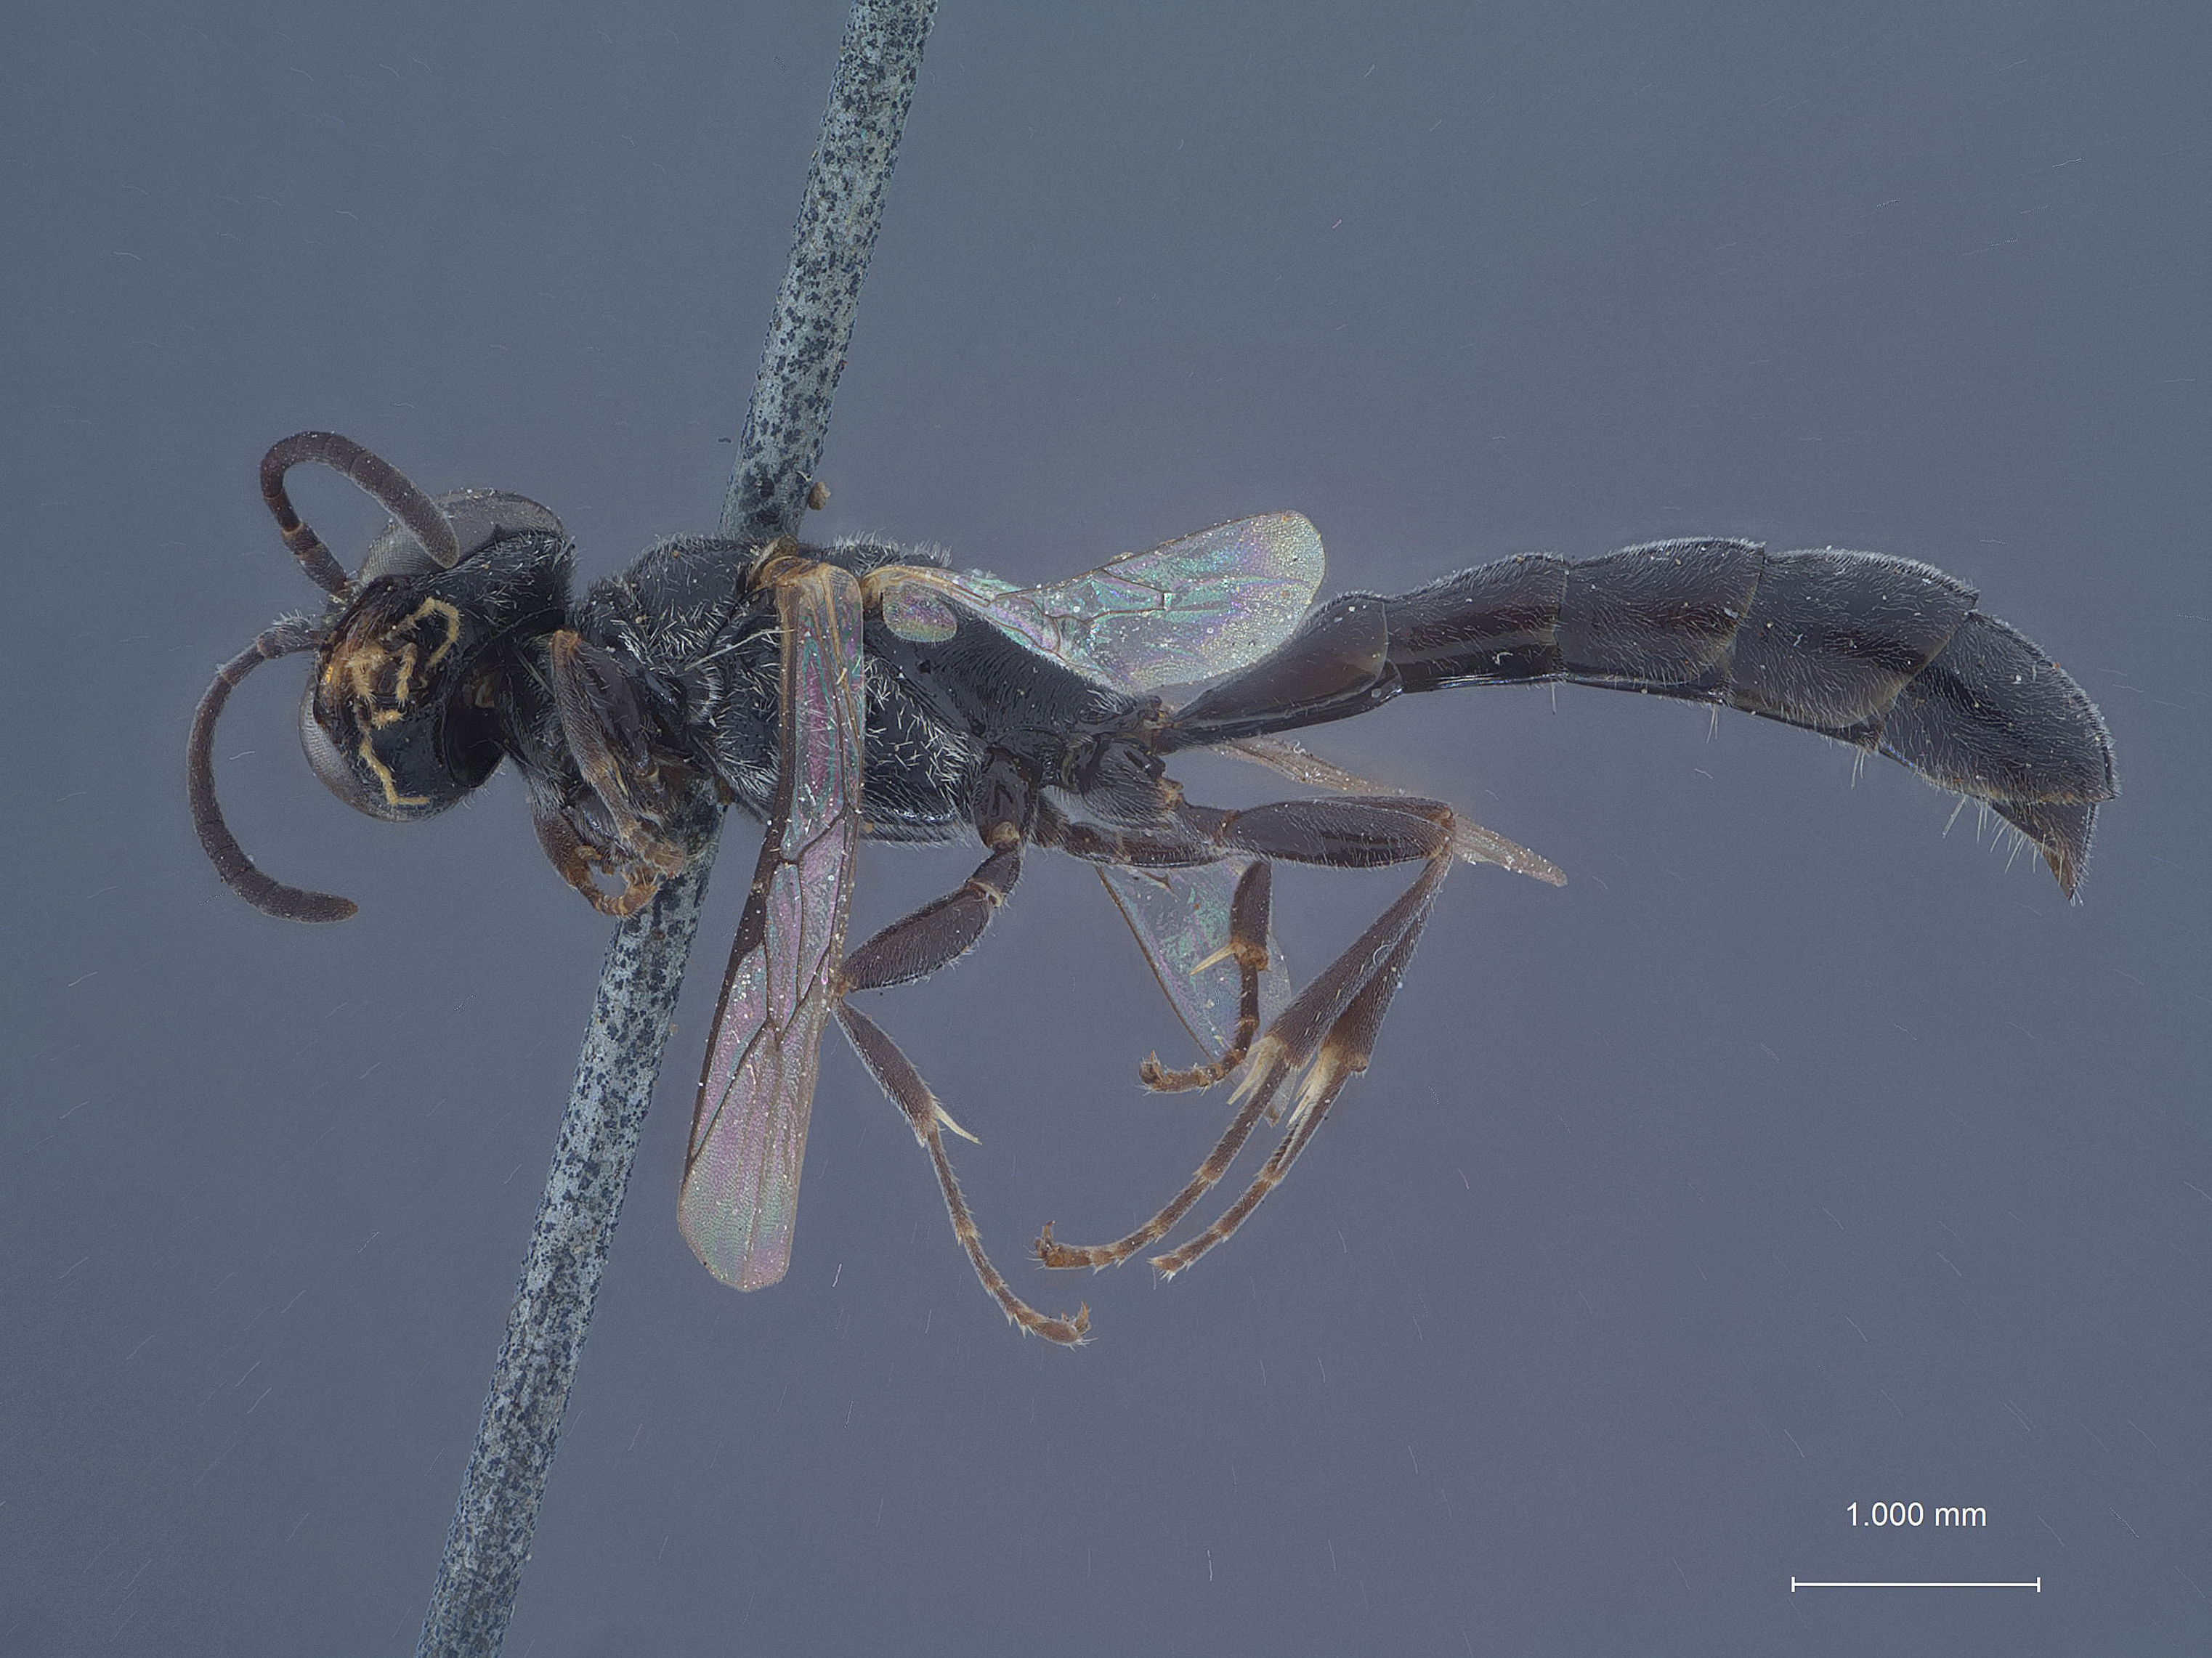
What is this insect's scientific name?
Trypoxylon nigrellum
